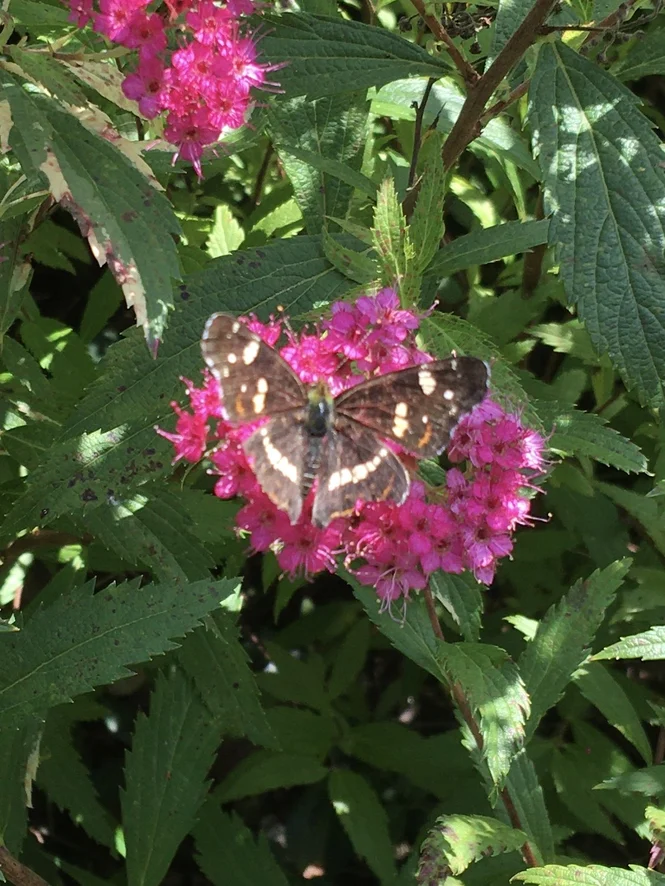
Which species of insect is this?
Araschnia levana
